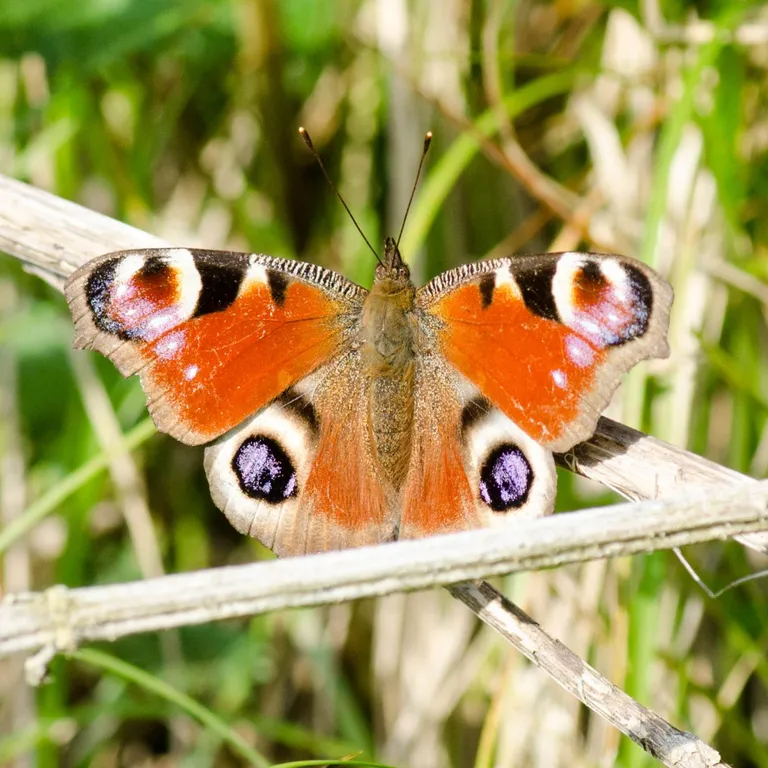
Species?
Aglais io
